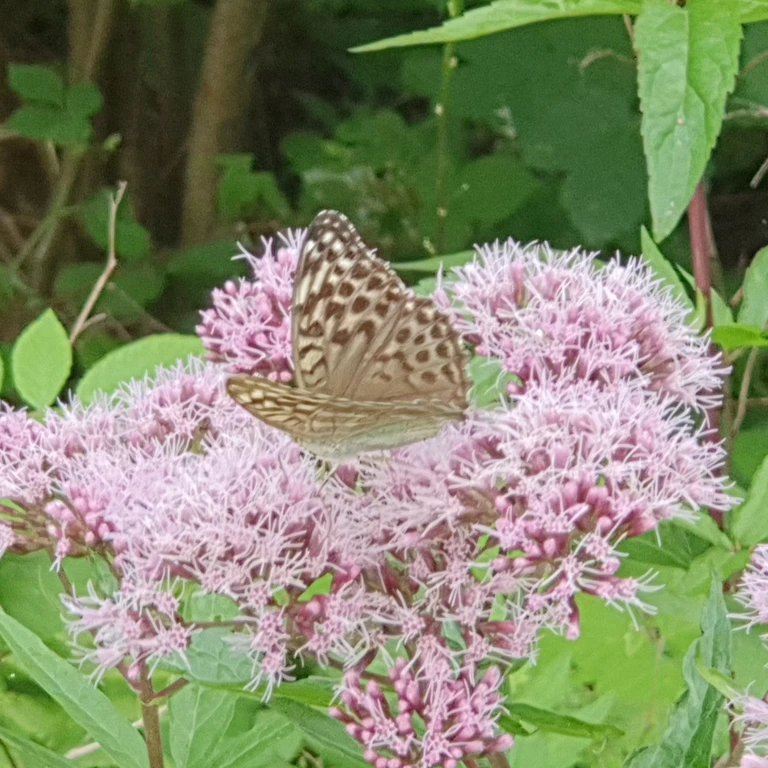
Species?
Argynnis paphia
